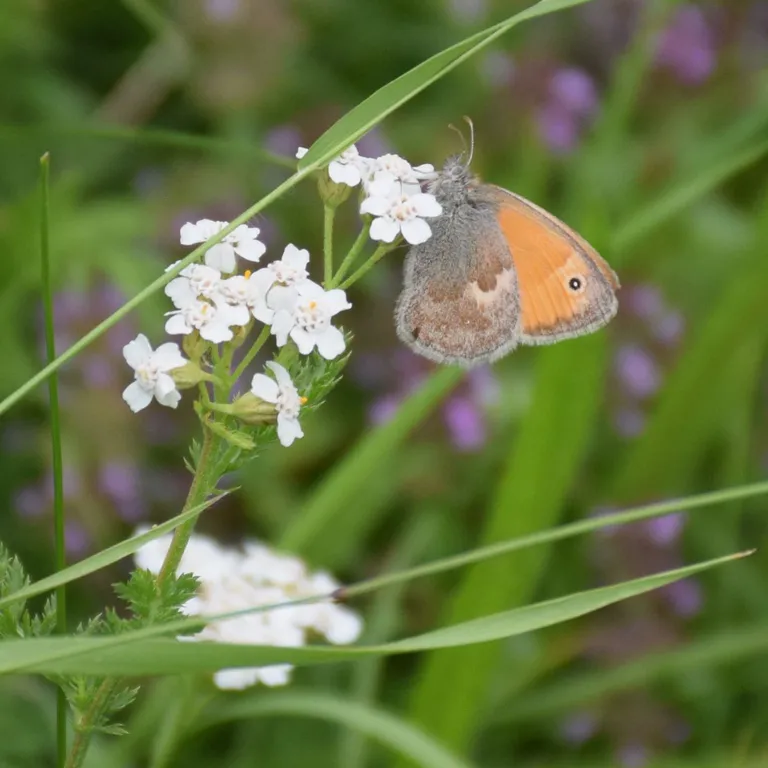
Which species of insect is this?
Coenonympha pamphilus
